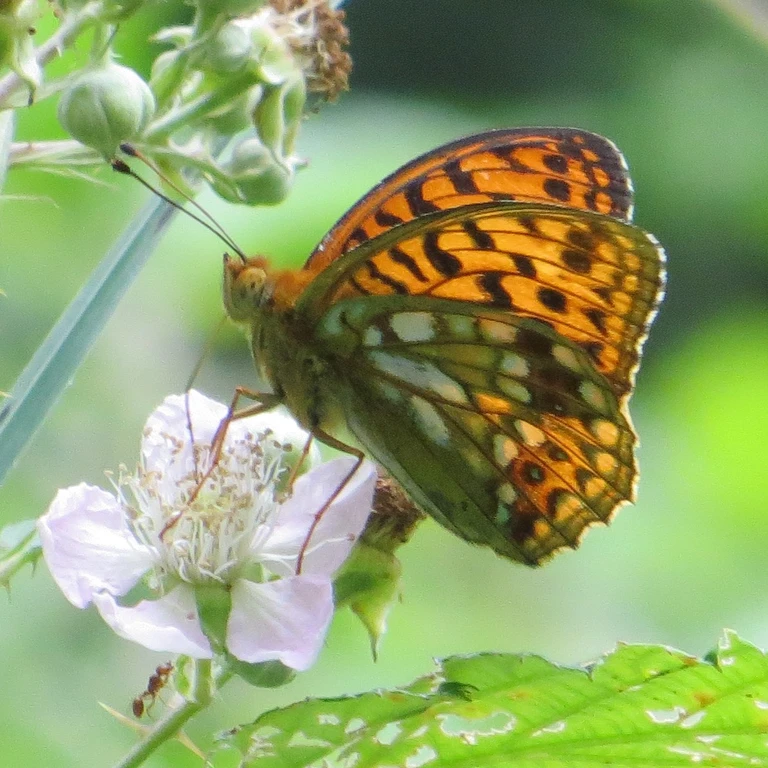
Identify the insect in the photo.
Fabriciana adippe
